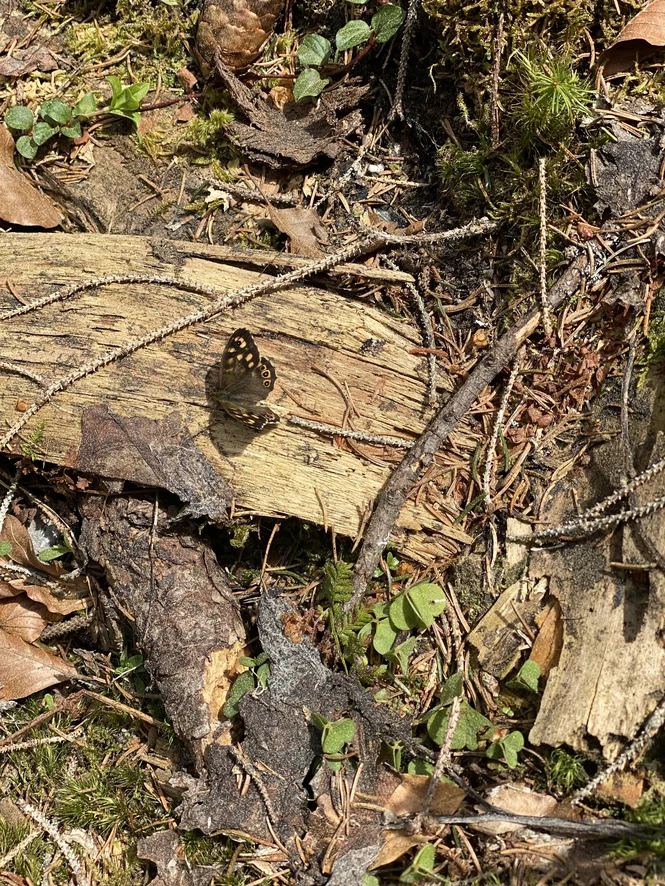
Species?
Pararge aegeria
